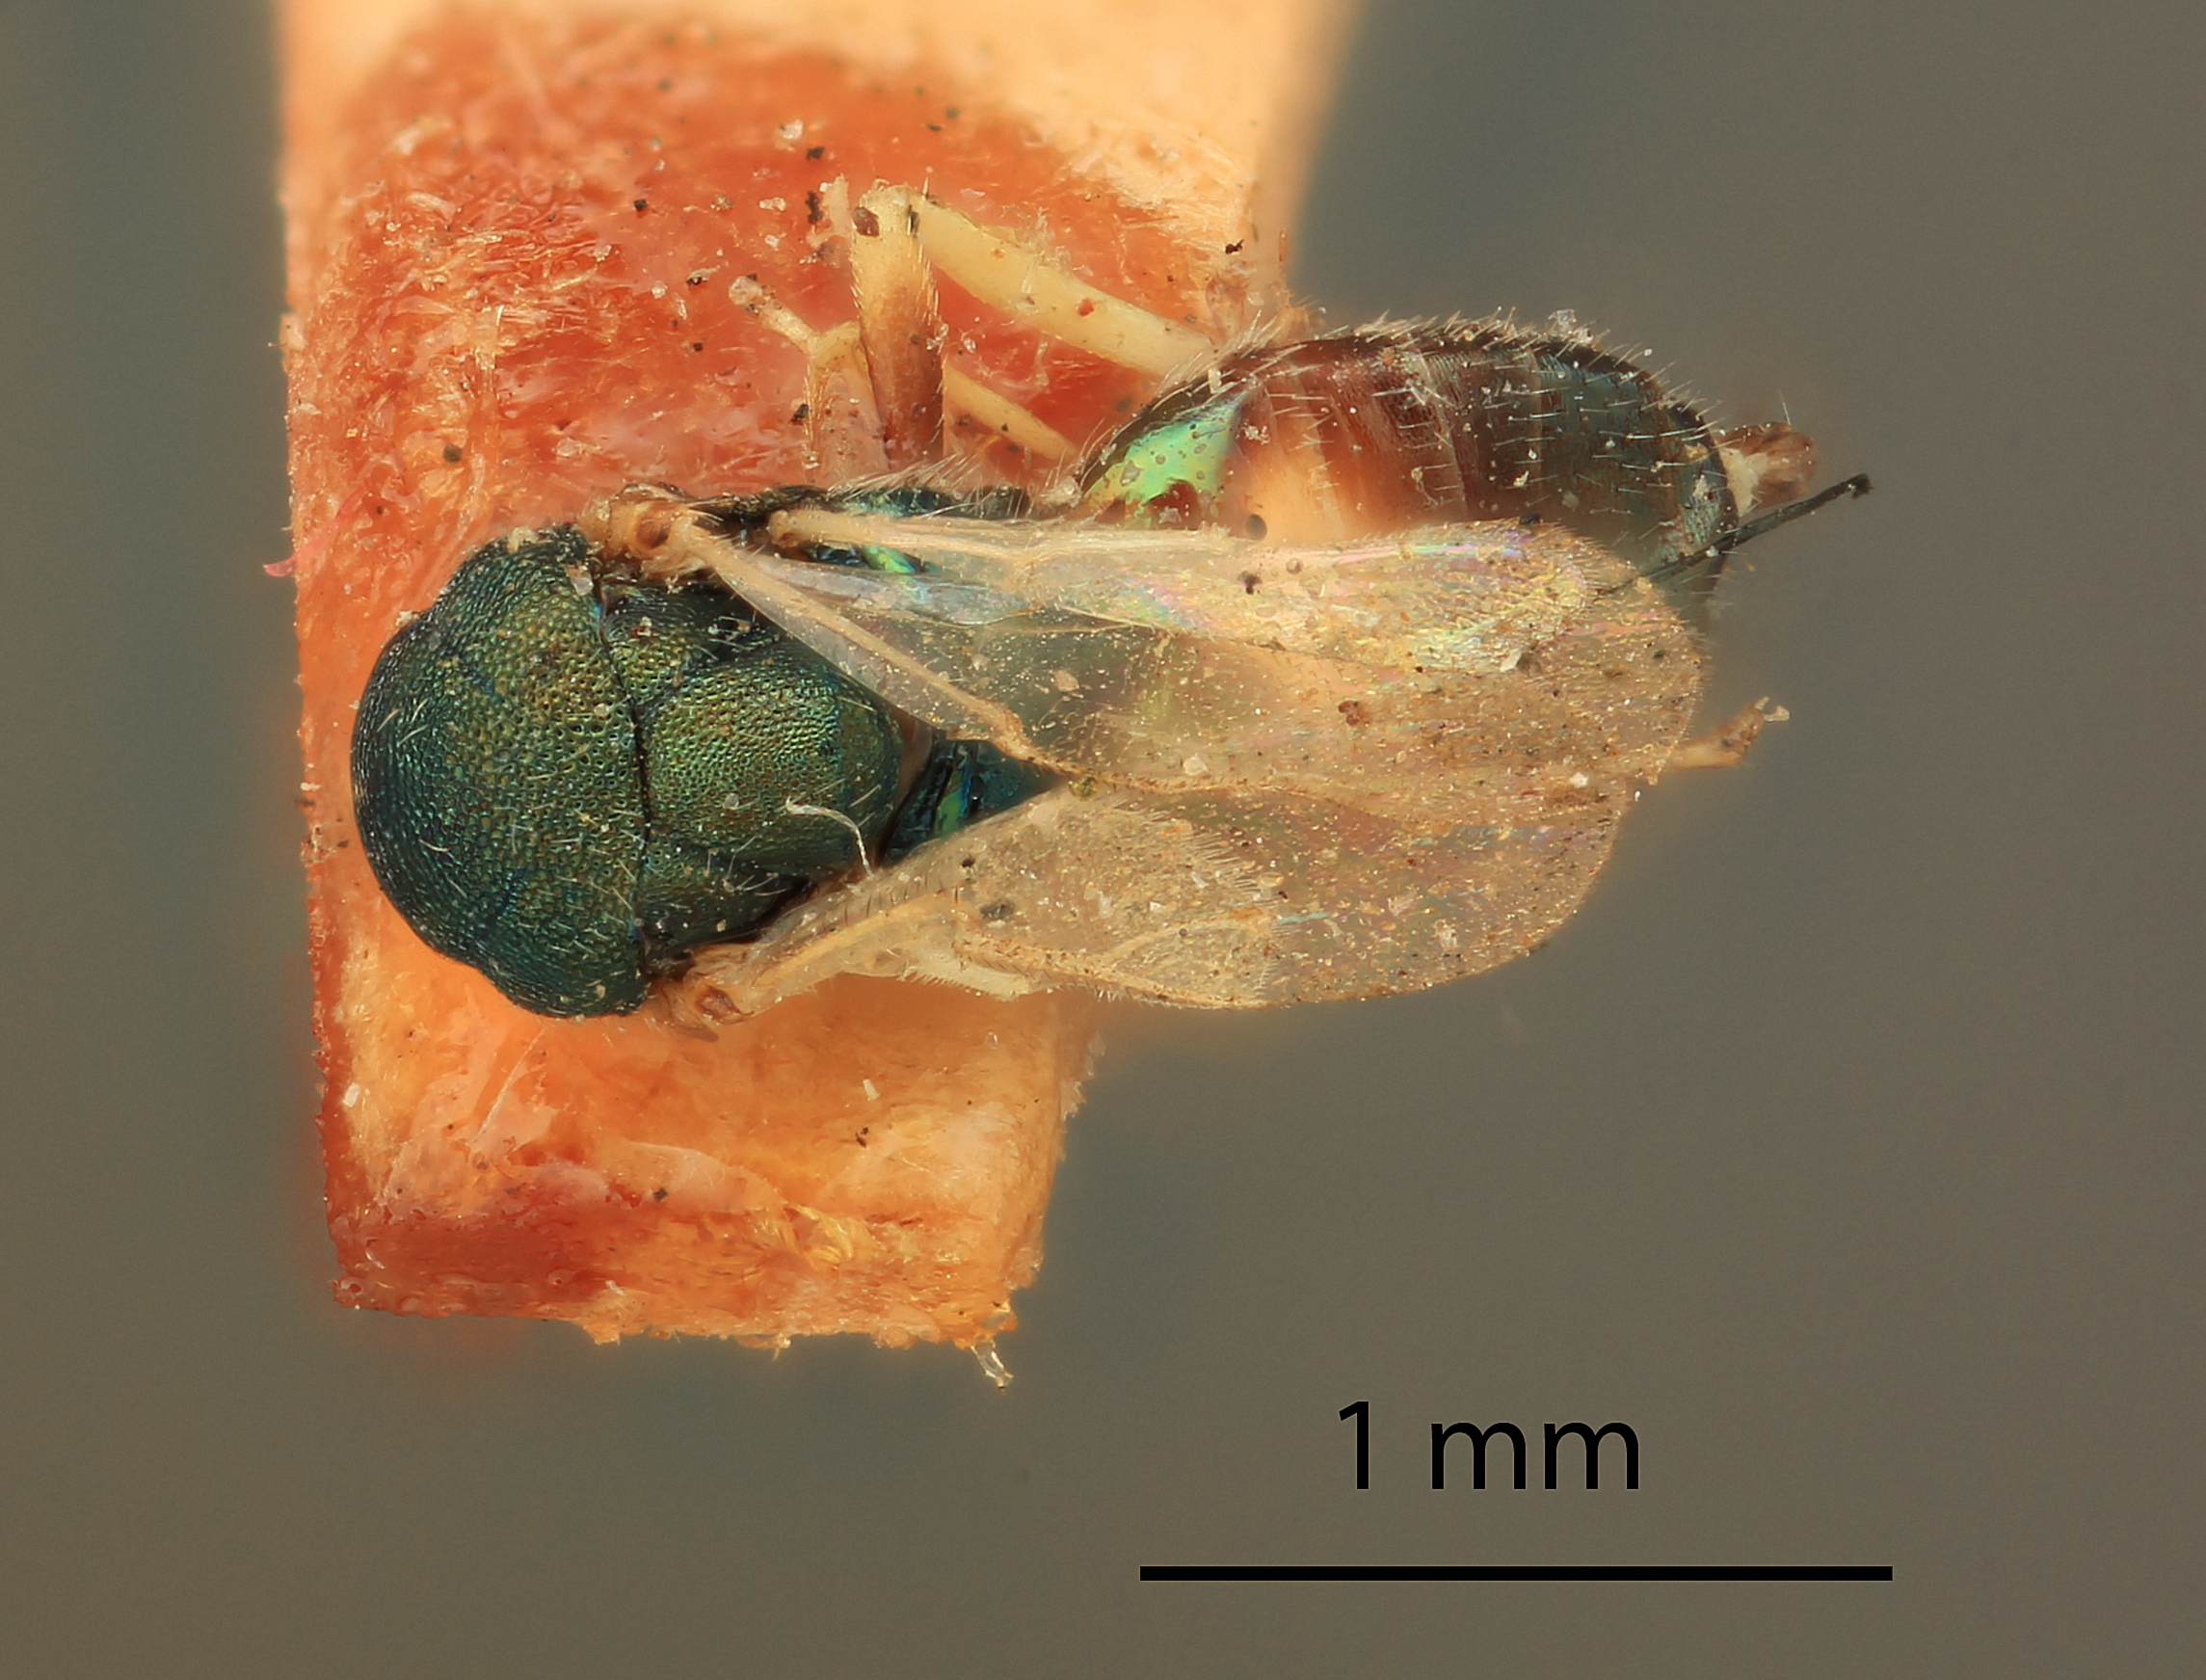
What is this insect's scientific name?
Habrocytus americus
